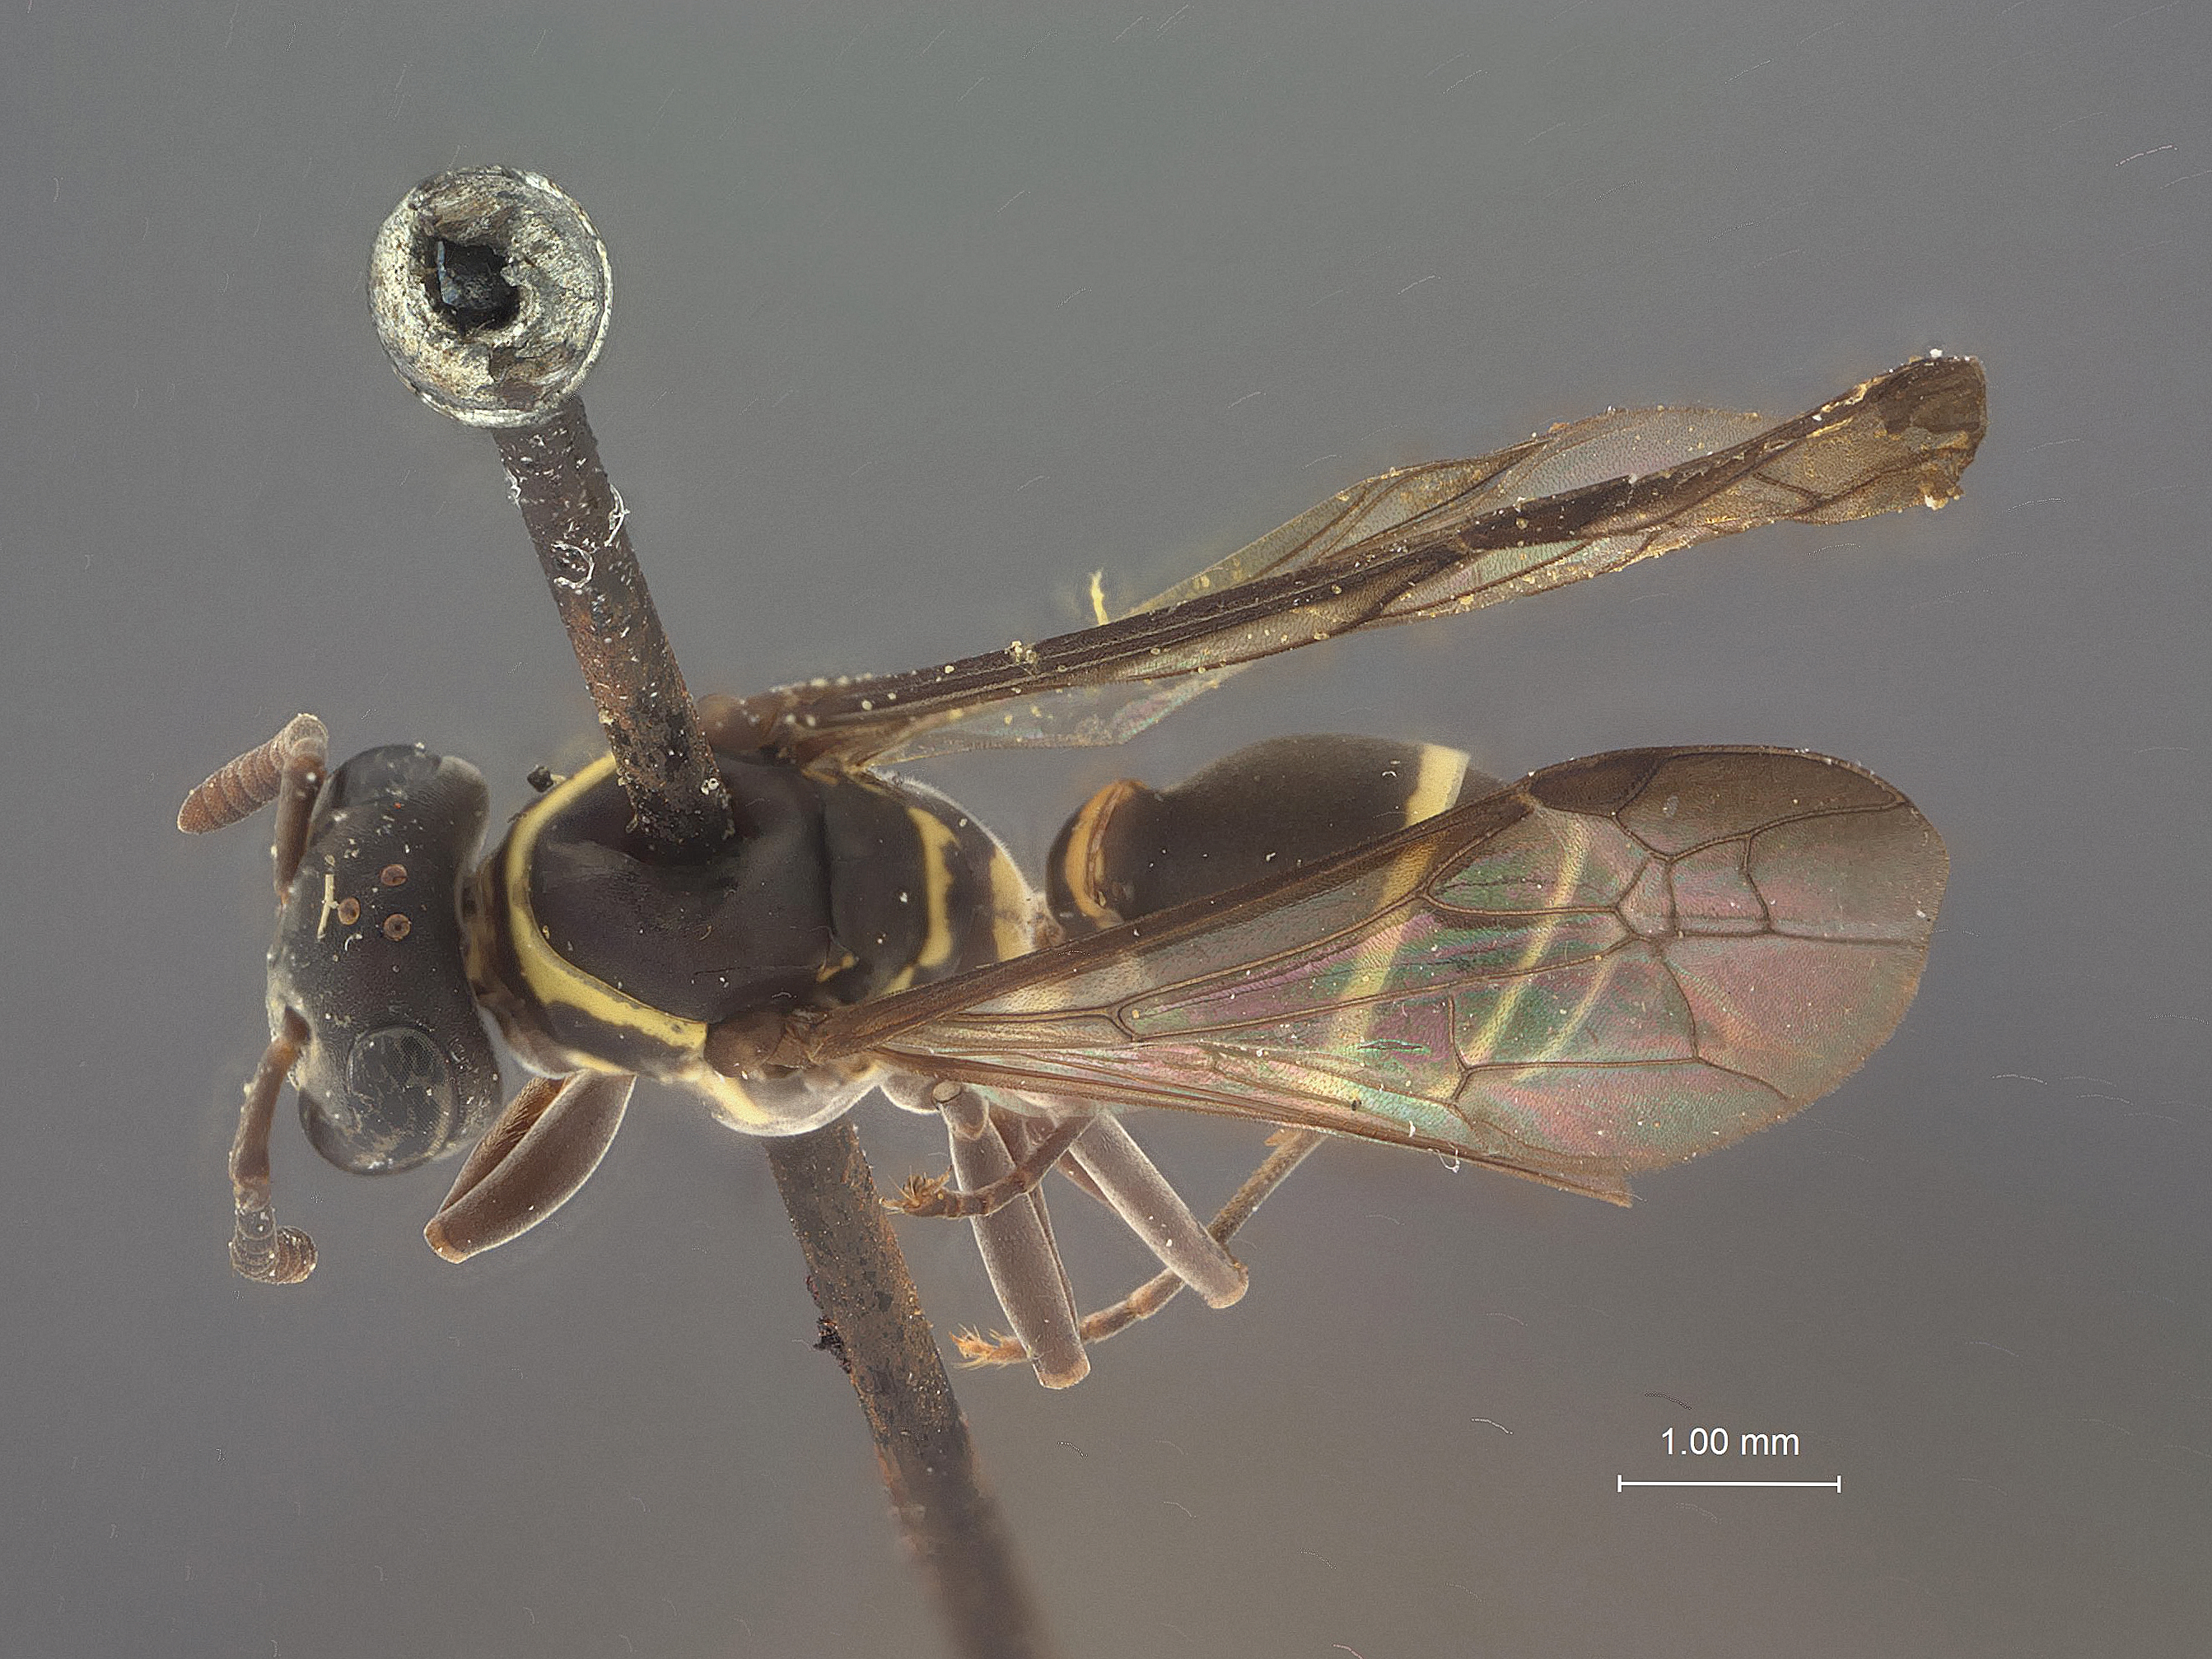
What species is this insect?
Polybia belemensis
